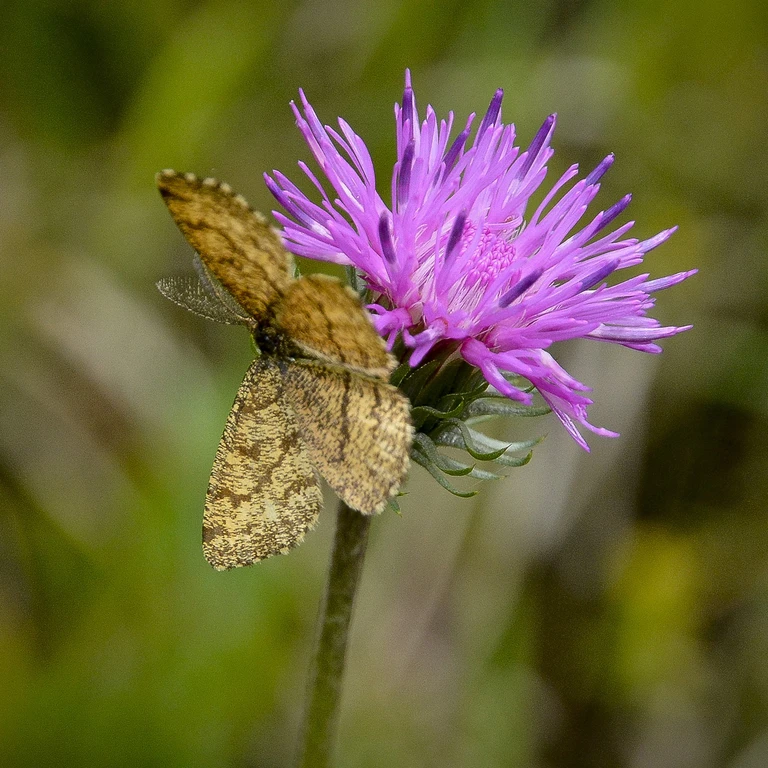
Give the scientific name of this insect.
Ematurga atomaria
